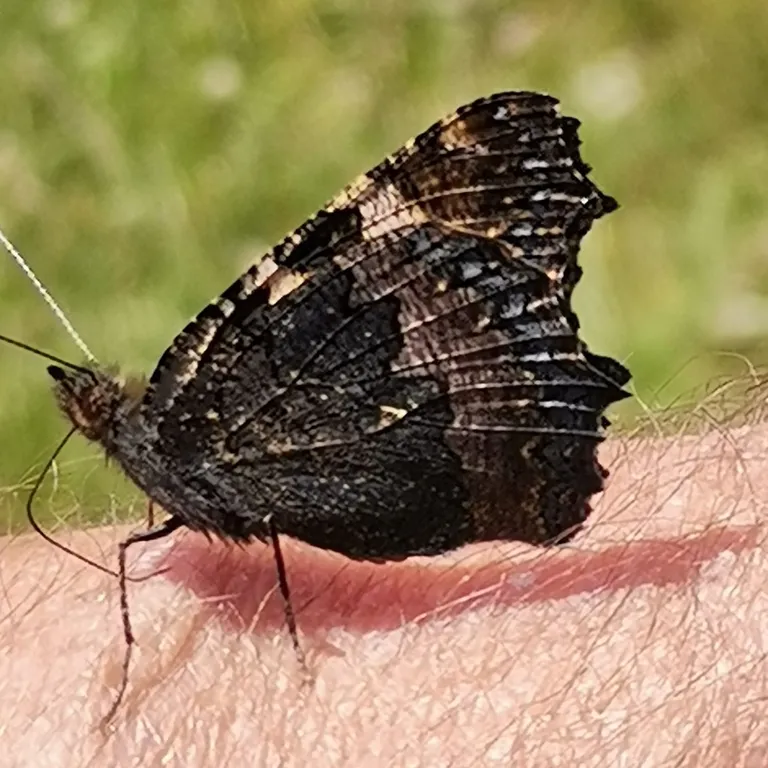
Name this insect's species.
Aglais urticae
